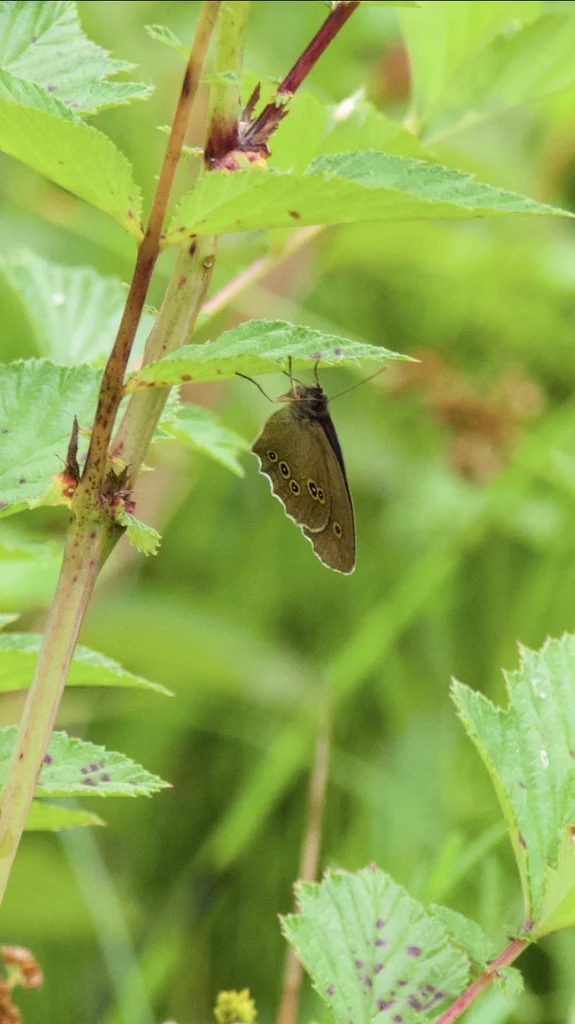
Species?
Aphantopus hyperantus
